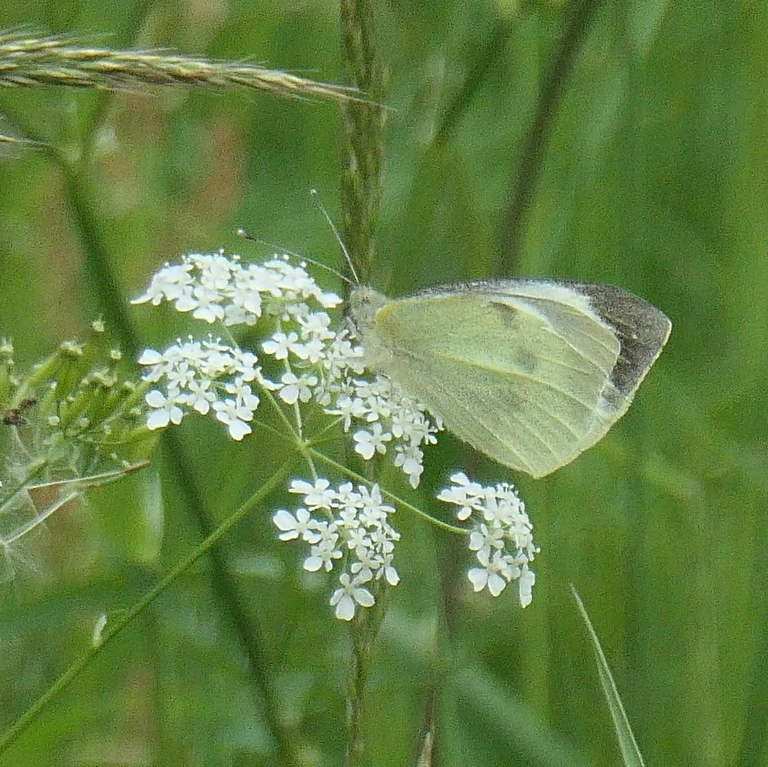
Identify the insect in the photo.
Pieris brassicae
